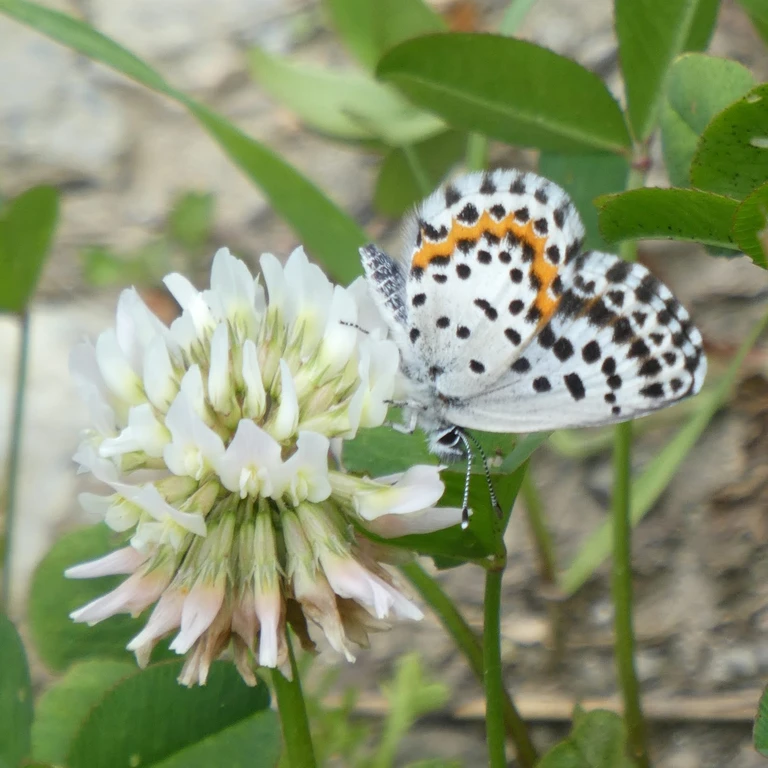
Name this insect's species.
Scolitantides orion
